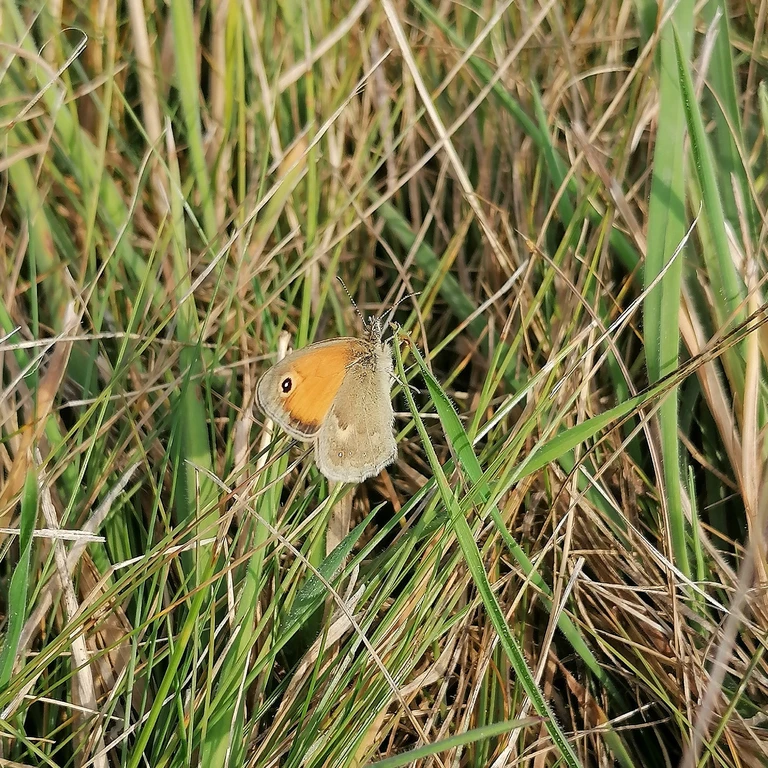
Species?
Coenonympha pamphilus
